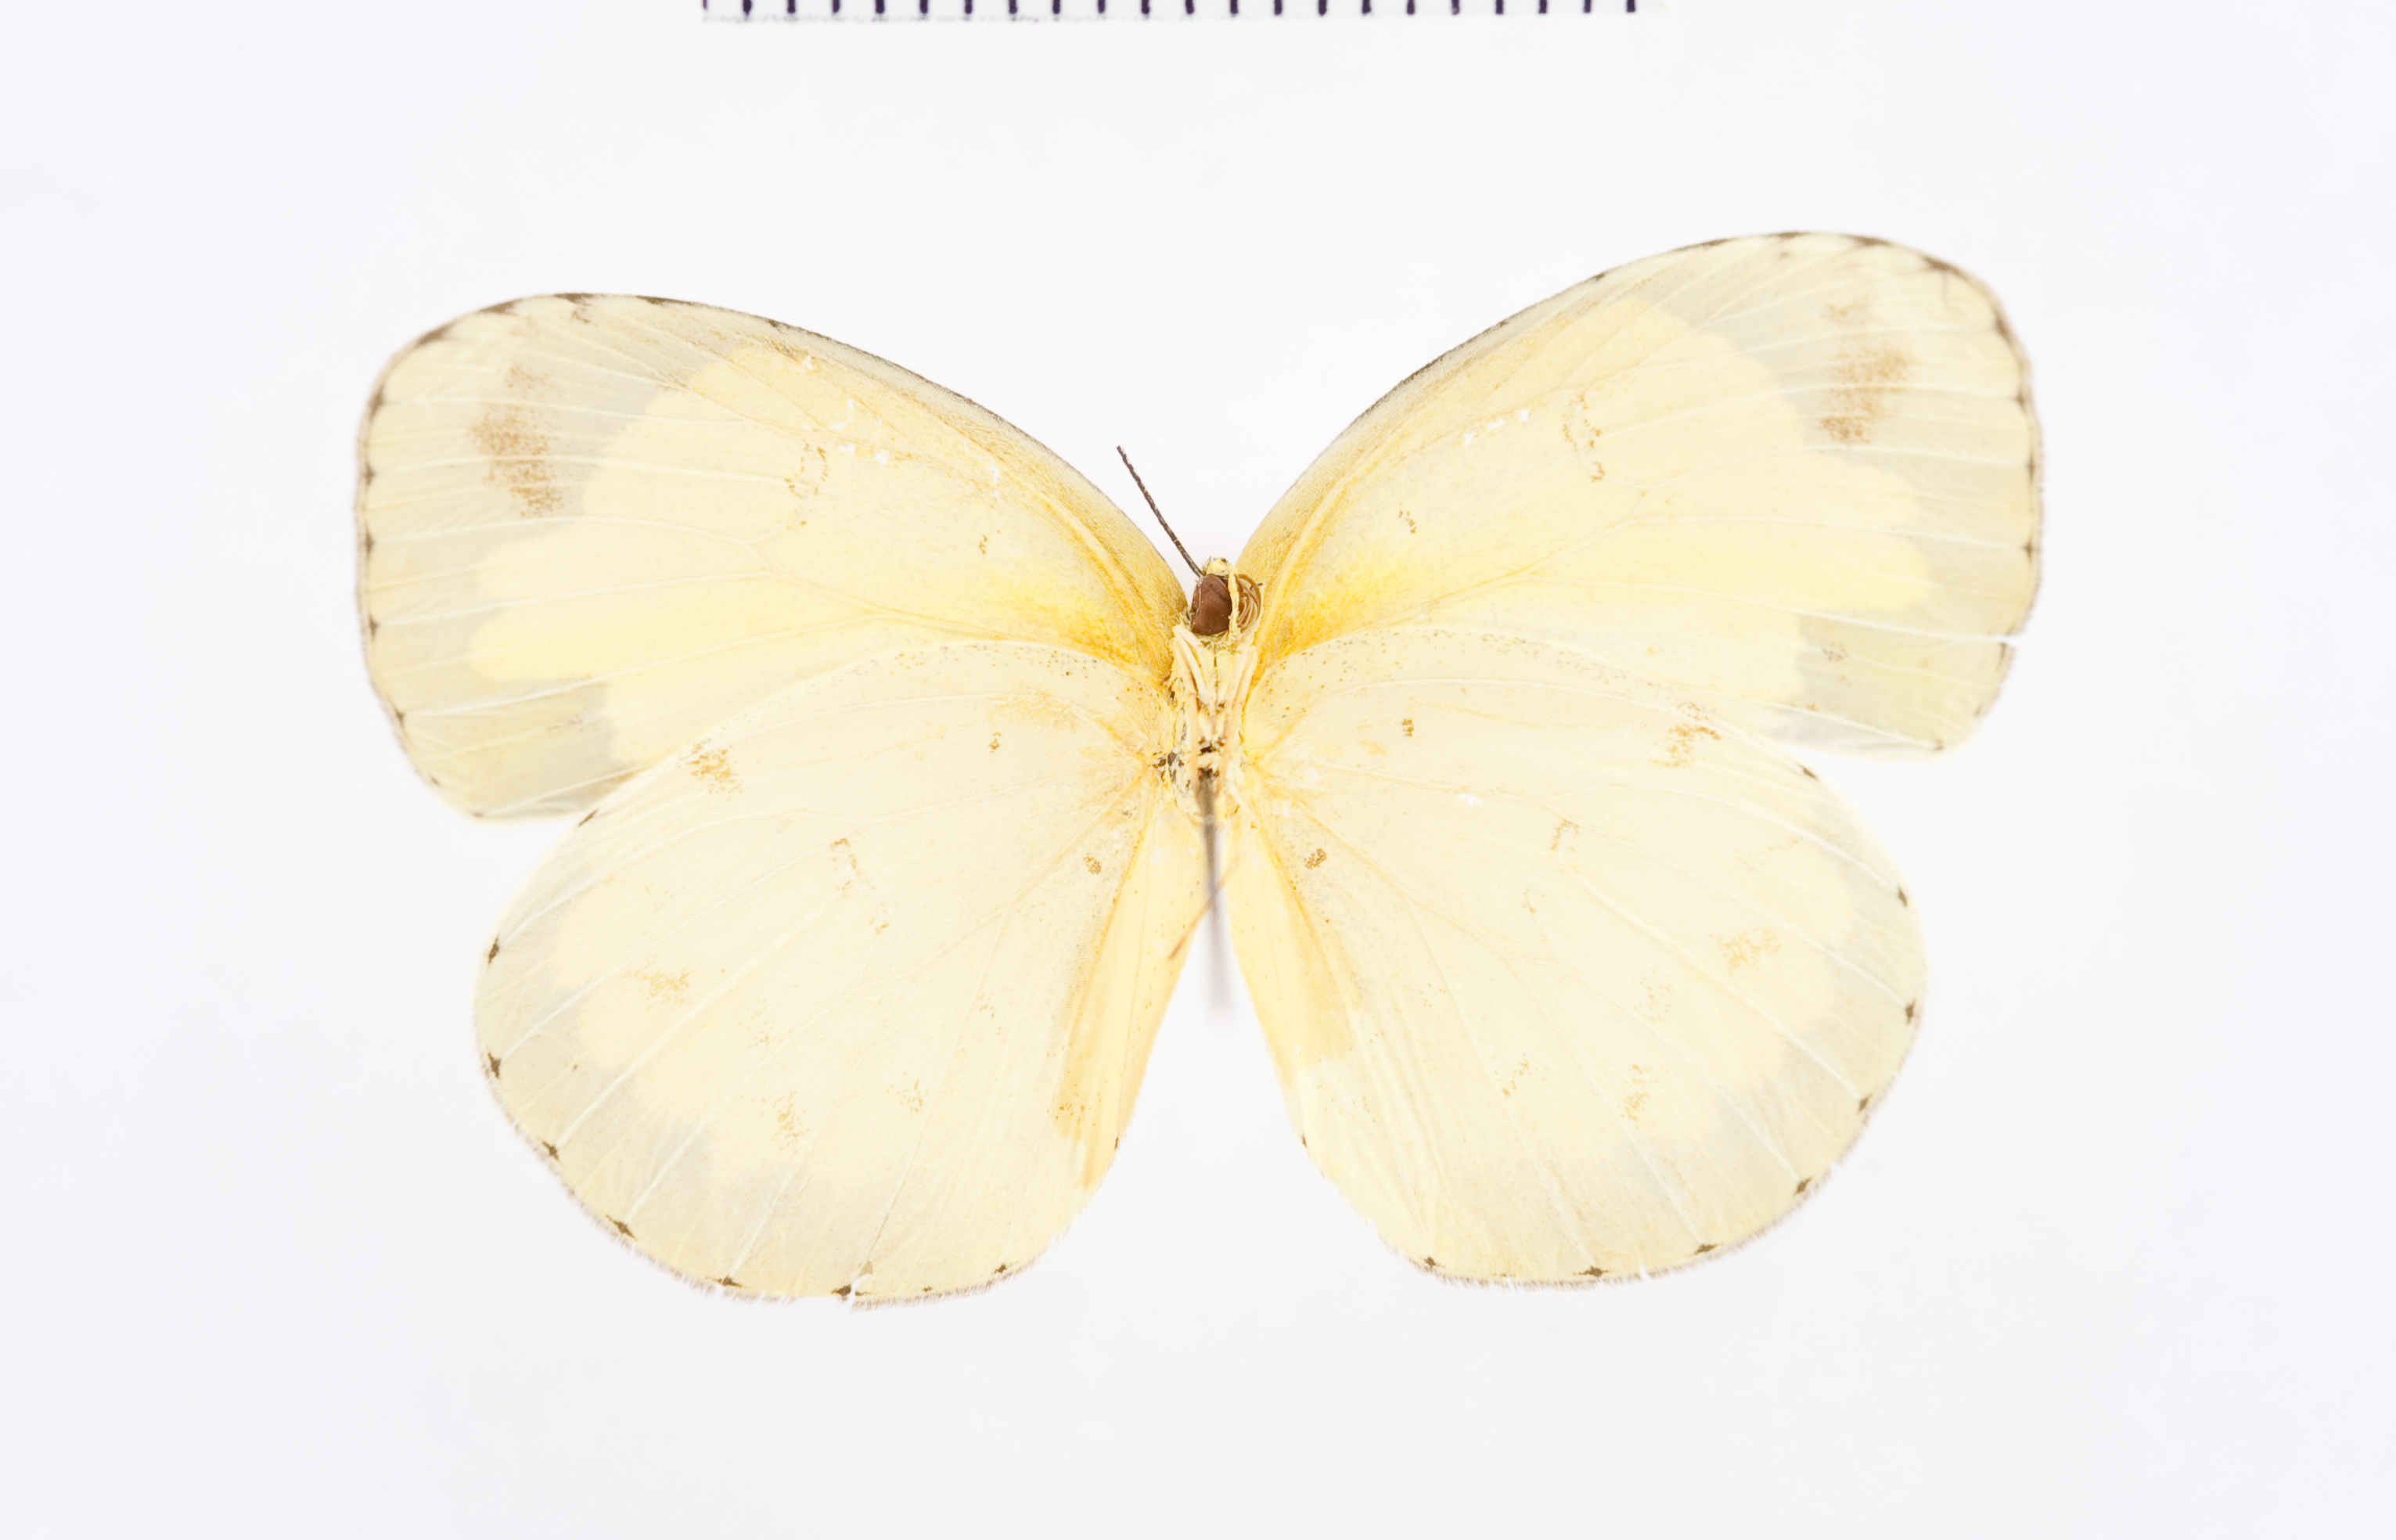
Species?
Eurema alithea
